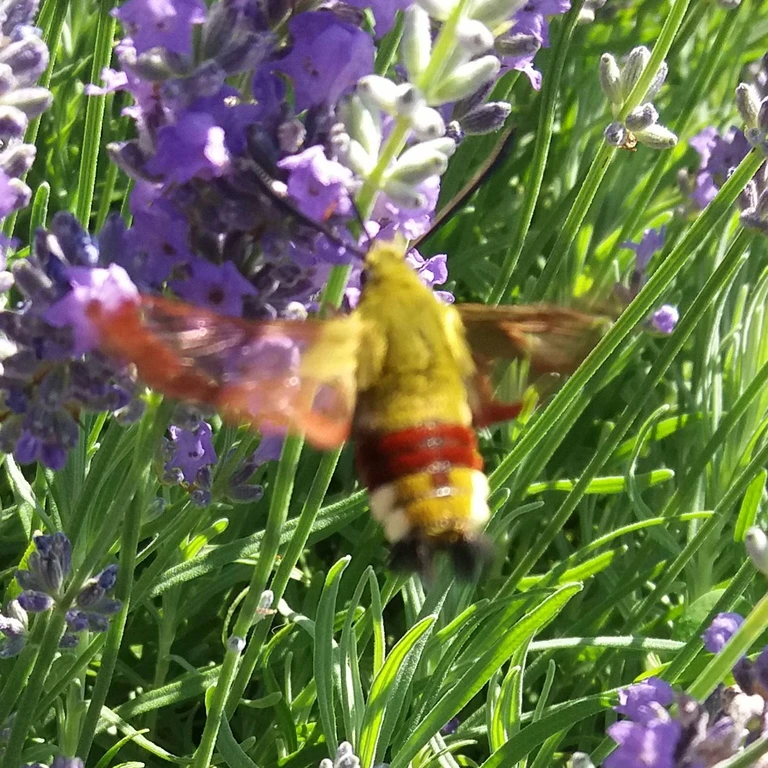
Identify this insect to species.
Hemaris fuciformis
